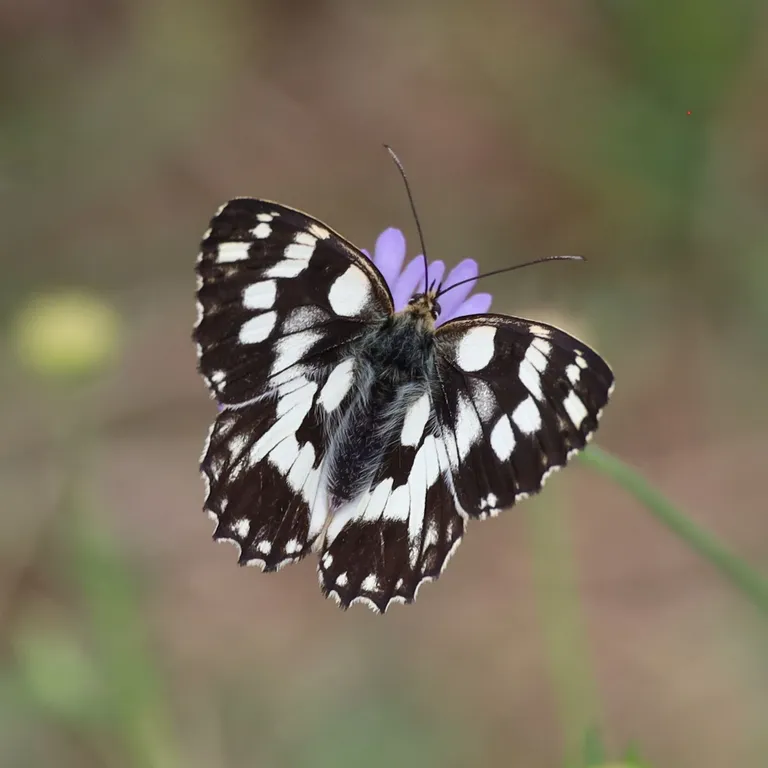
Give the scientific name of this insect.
Melanargia galathea
